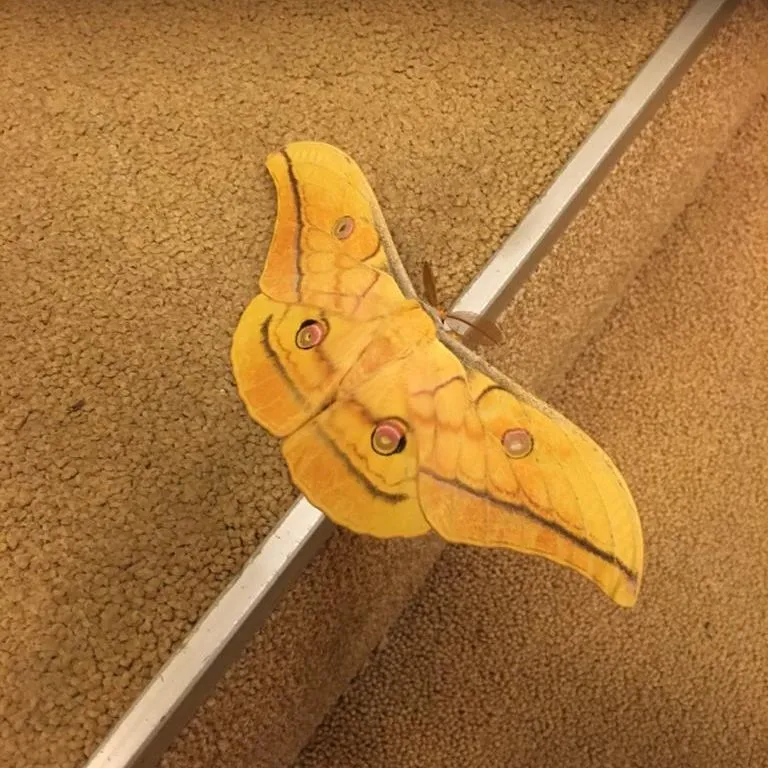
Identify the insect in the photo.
Antheraea yamamai
